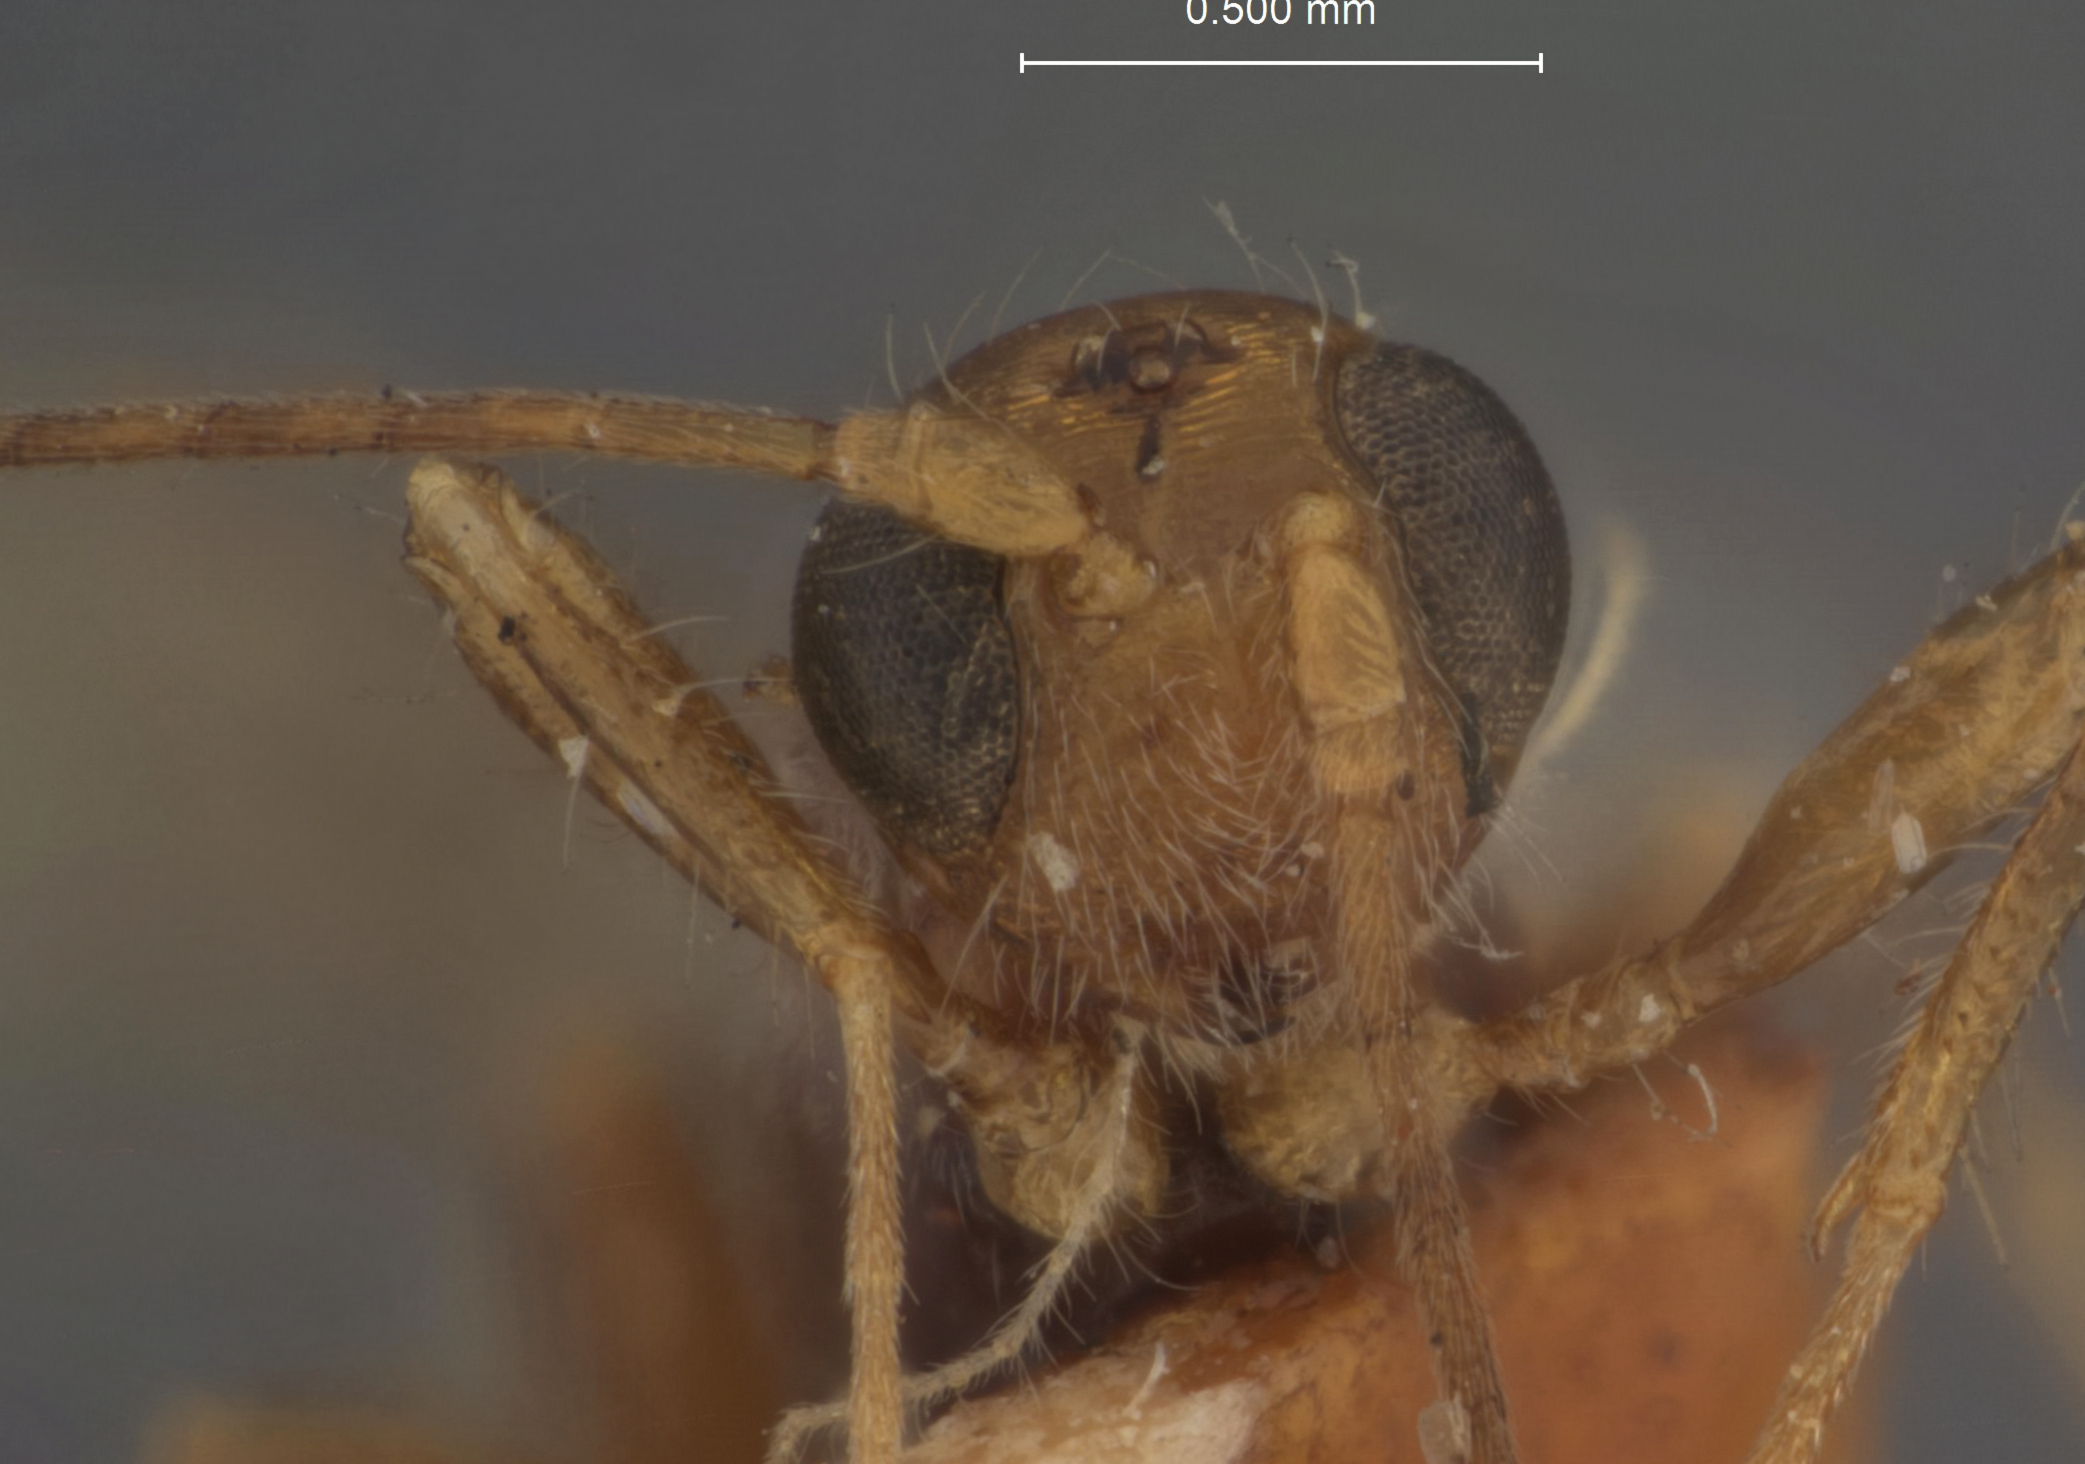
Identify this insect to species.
Spathius myrtilus
